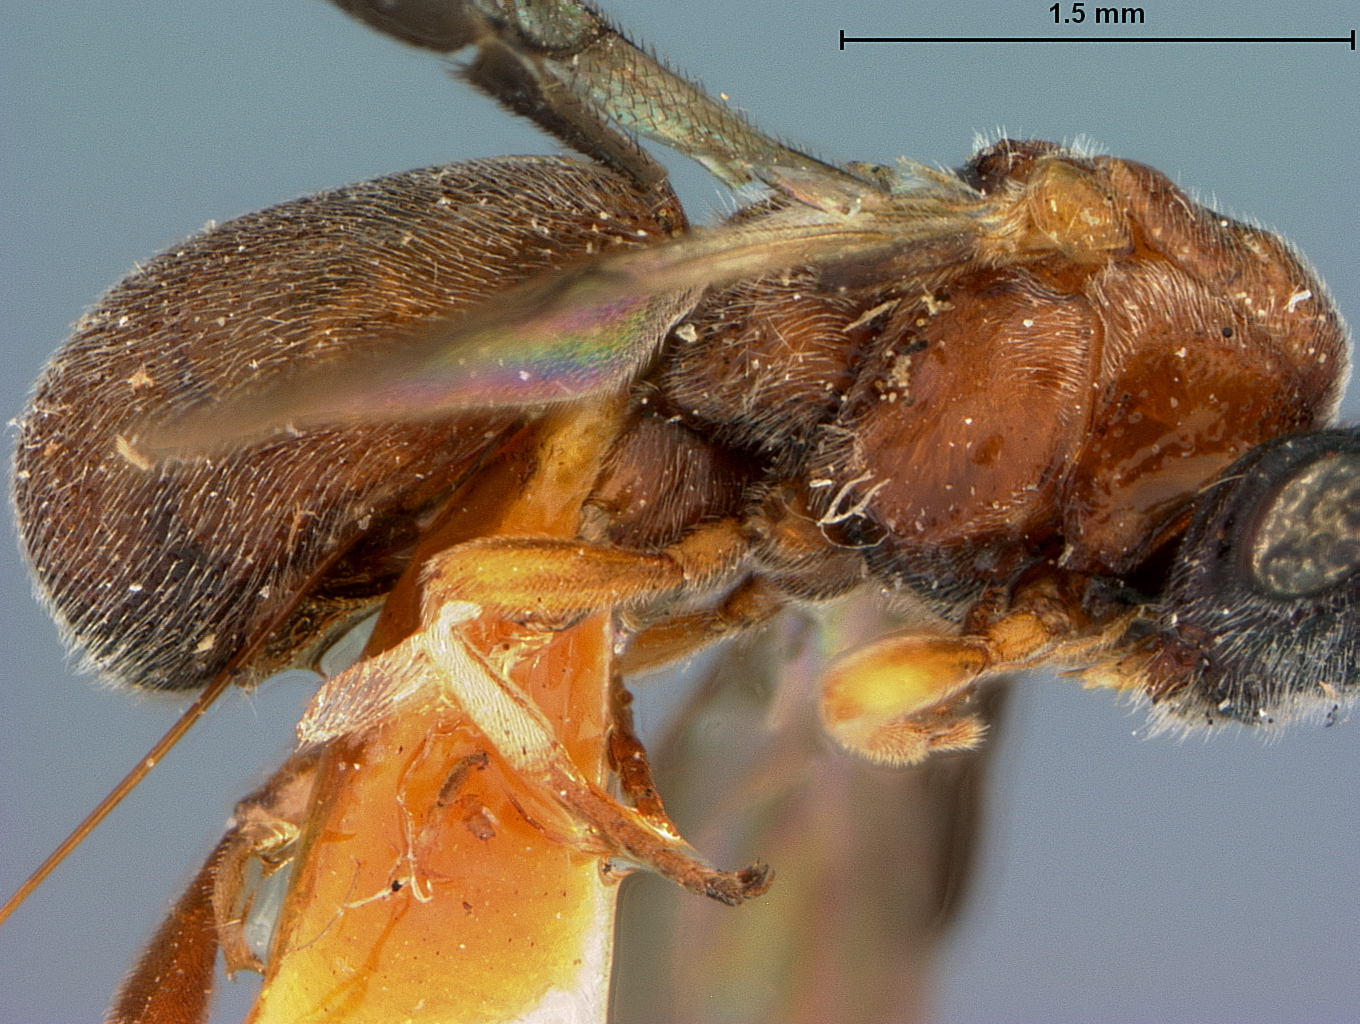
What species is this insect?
Urosigalphus rubicorpus
